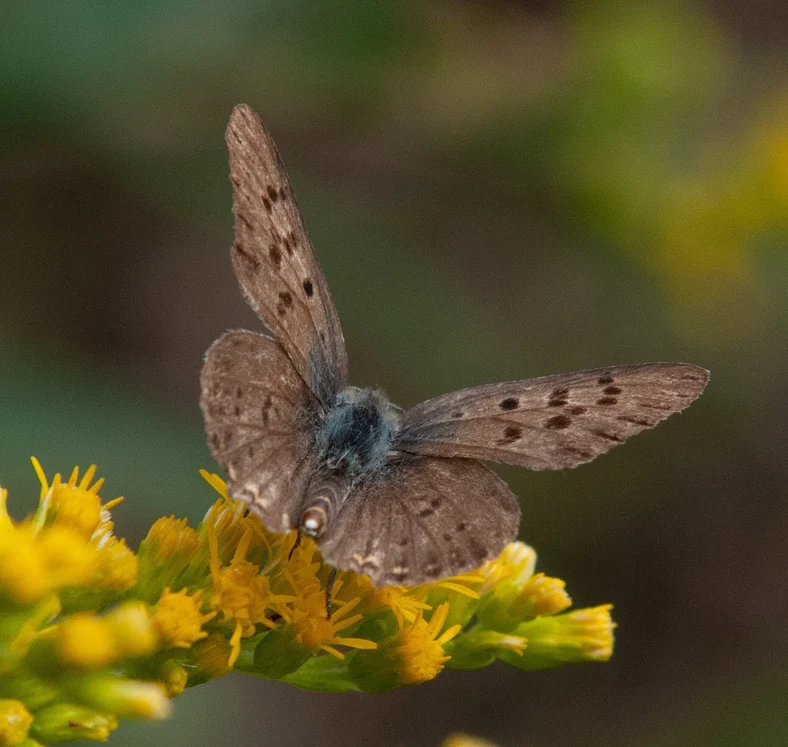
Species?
Lycaena tityrus (also Loweia tityrus)
